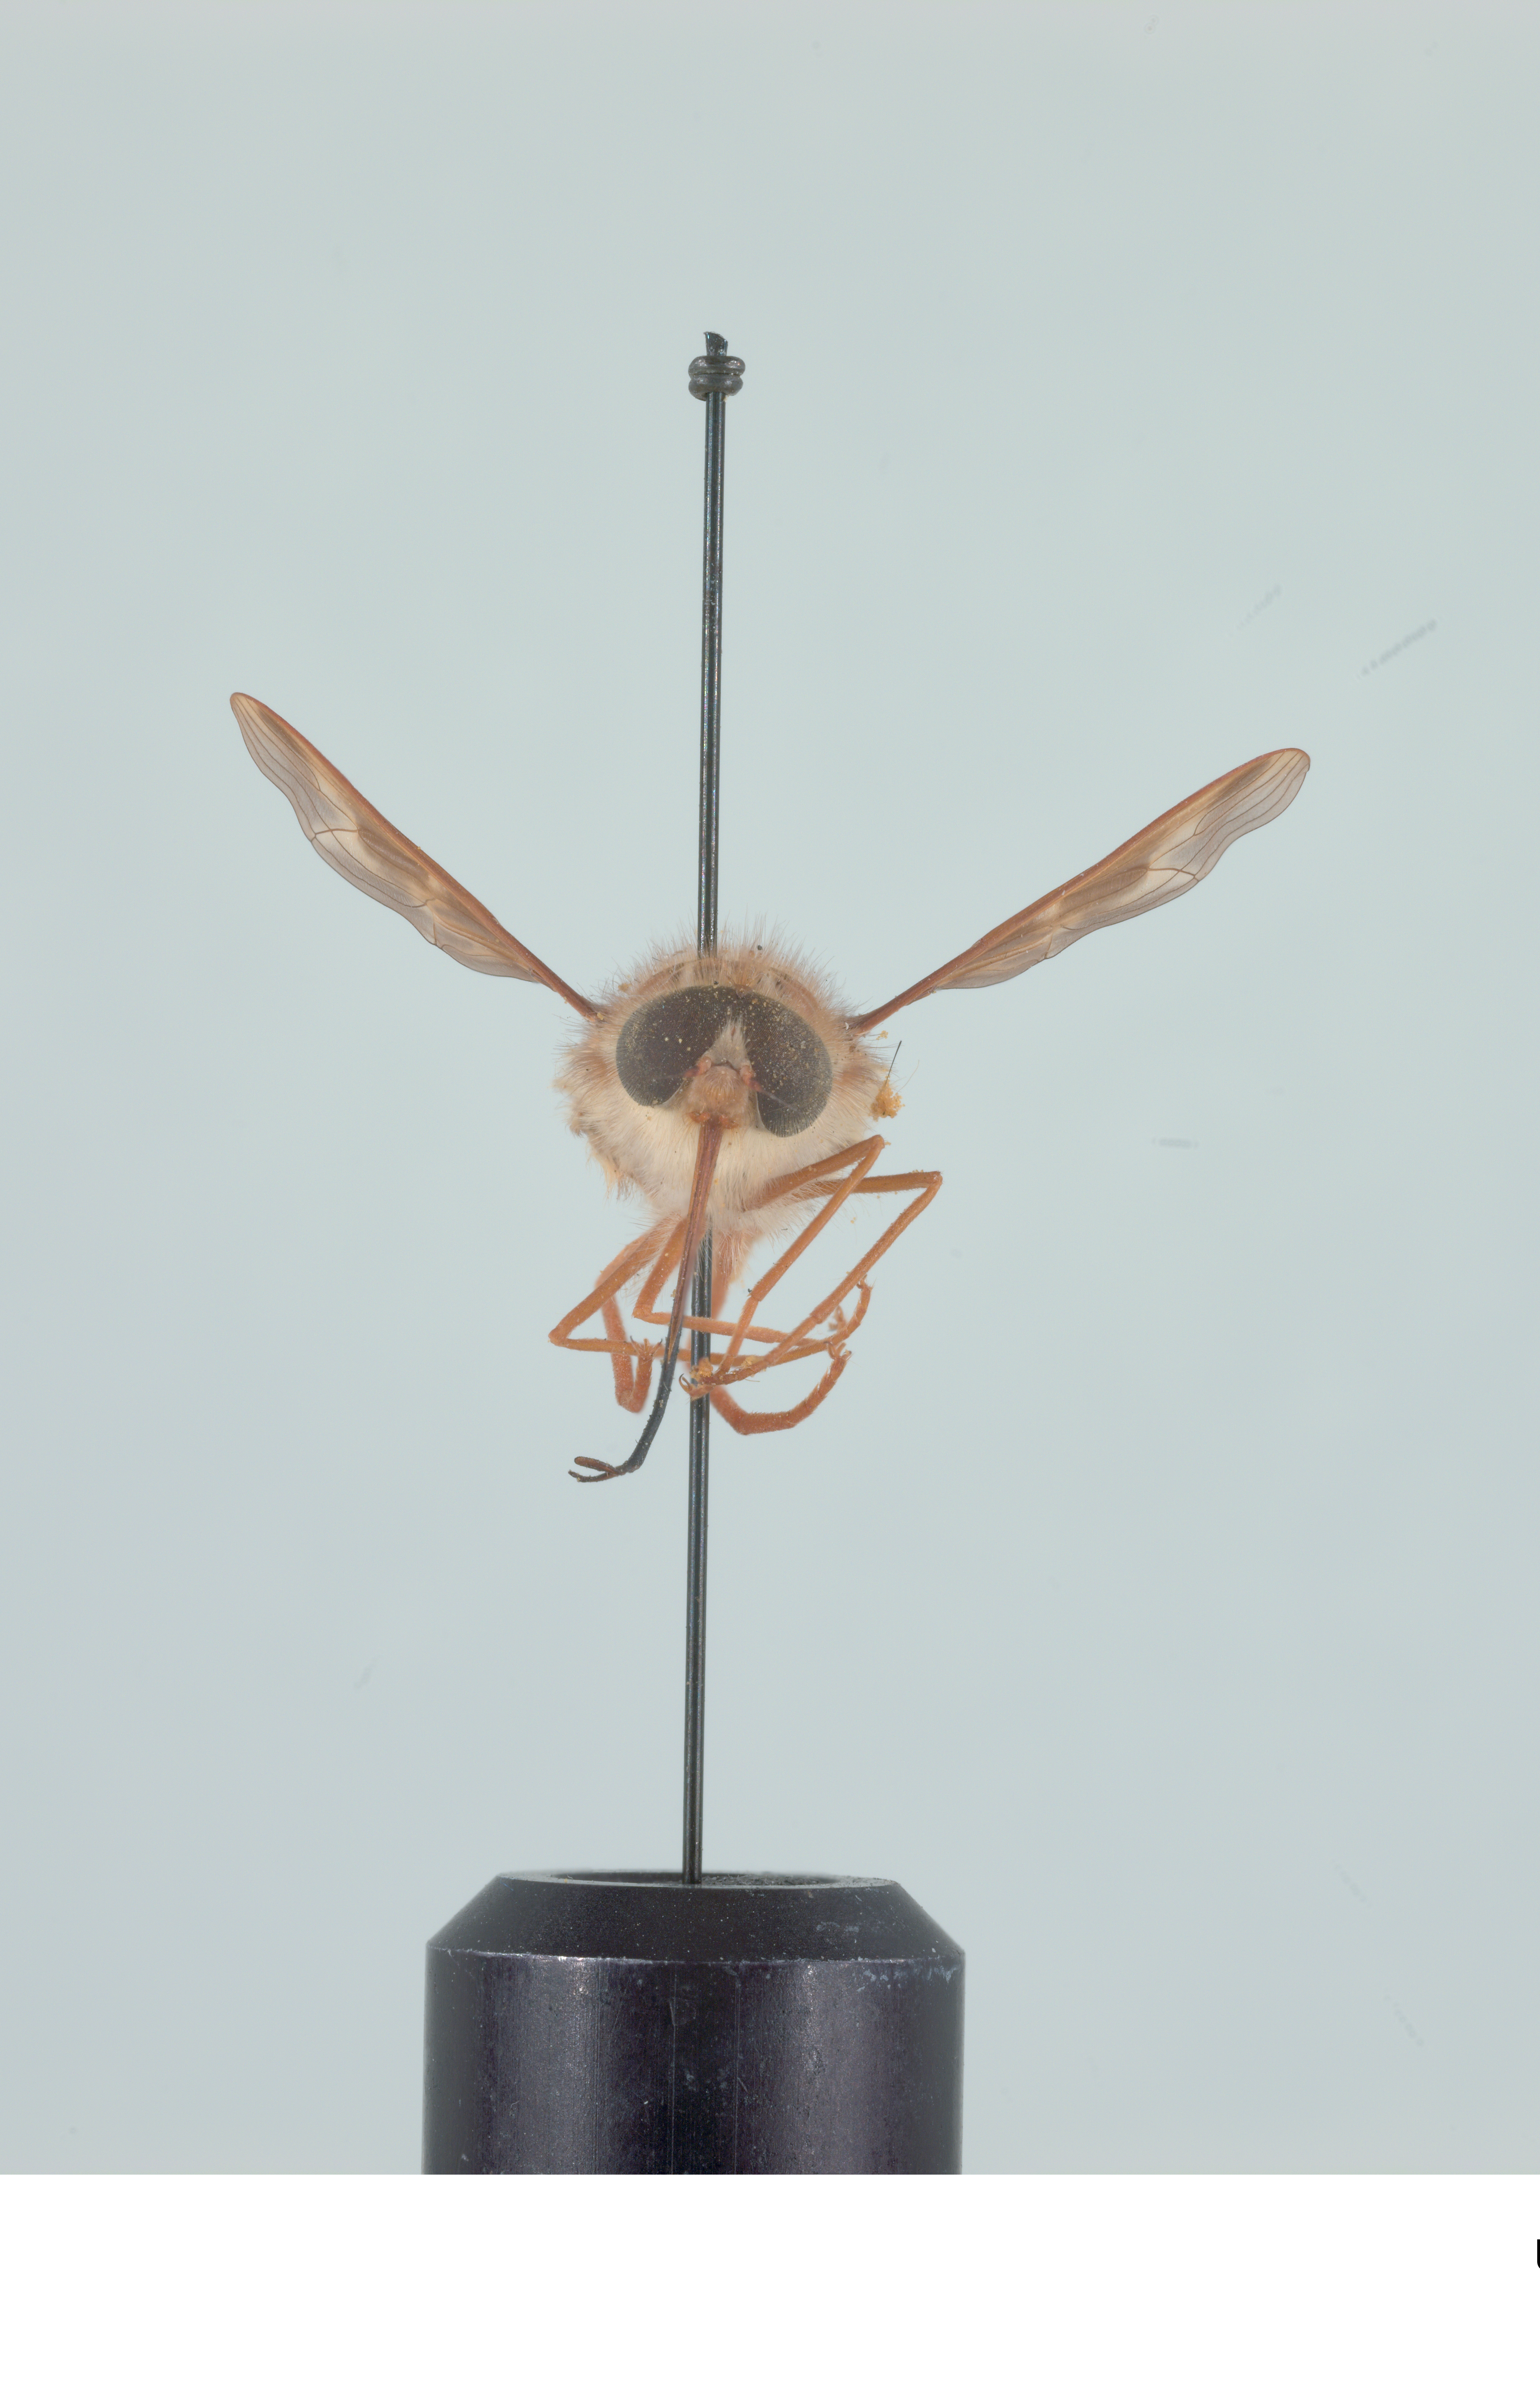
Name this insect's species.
Hirmoneura nubipennis (also Trichophthalma nubipennis)
